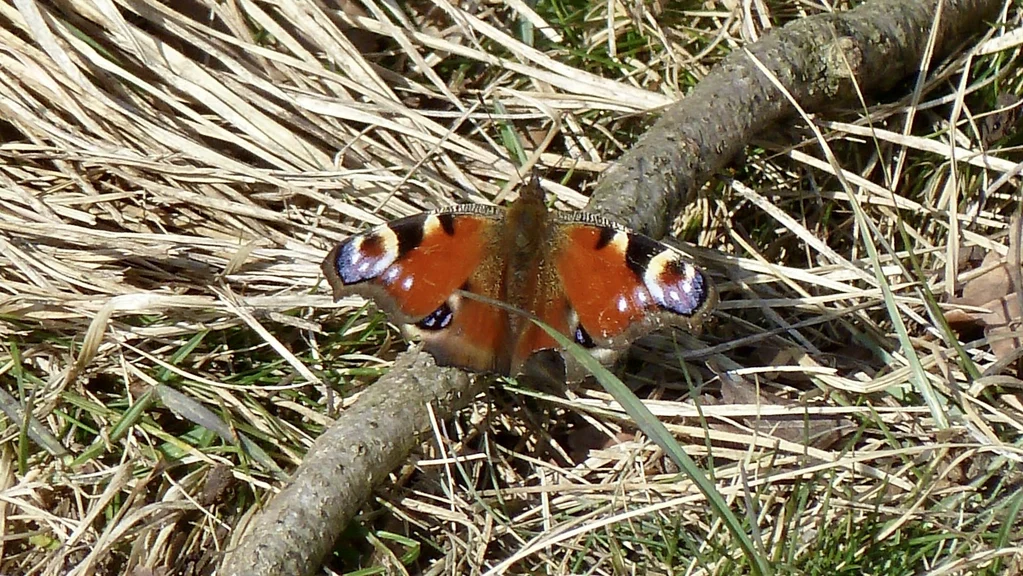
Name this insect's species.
Aglais io
